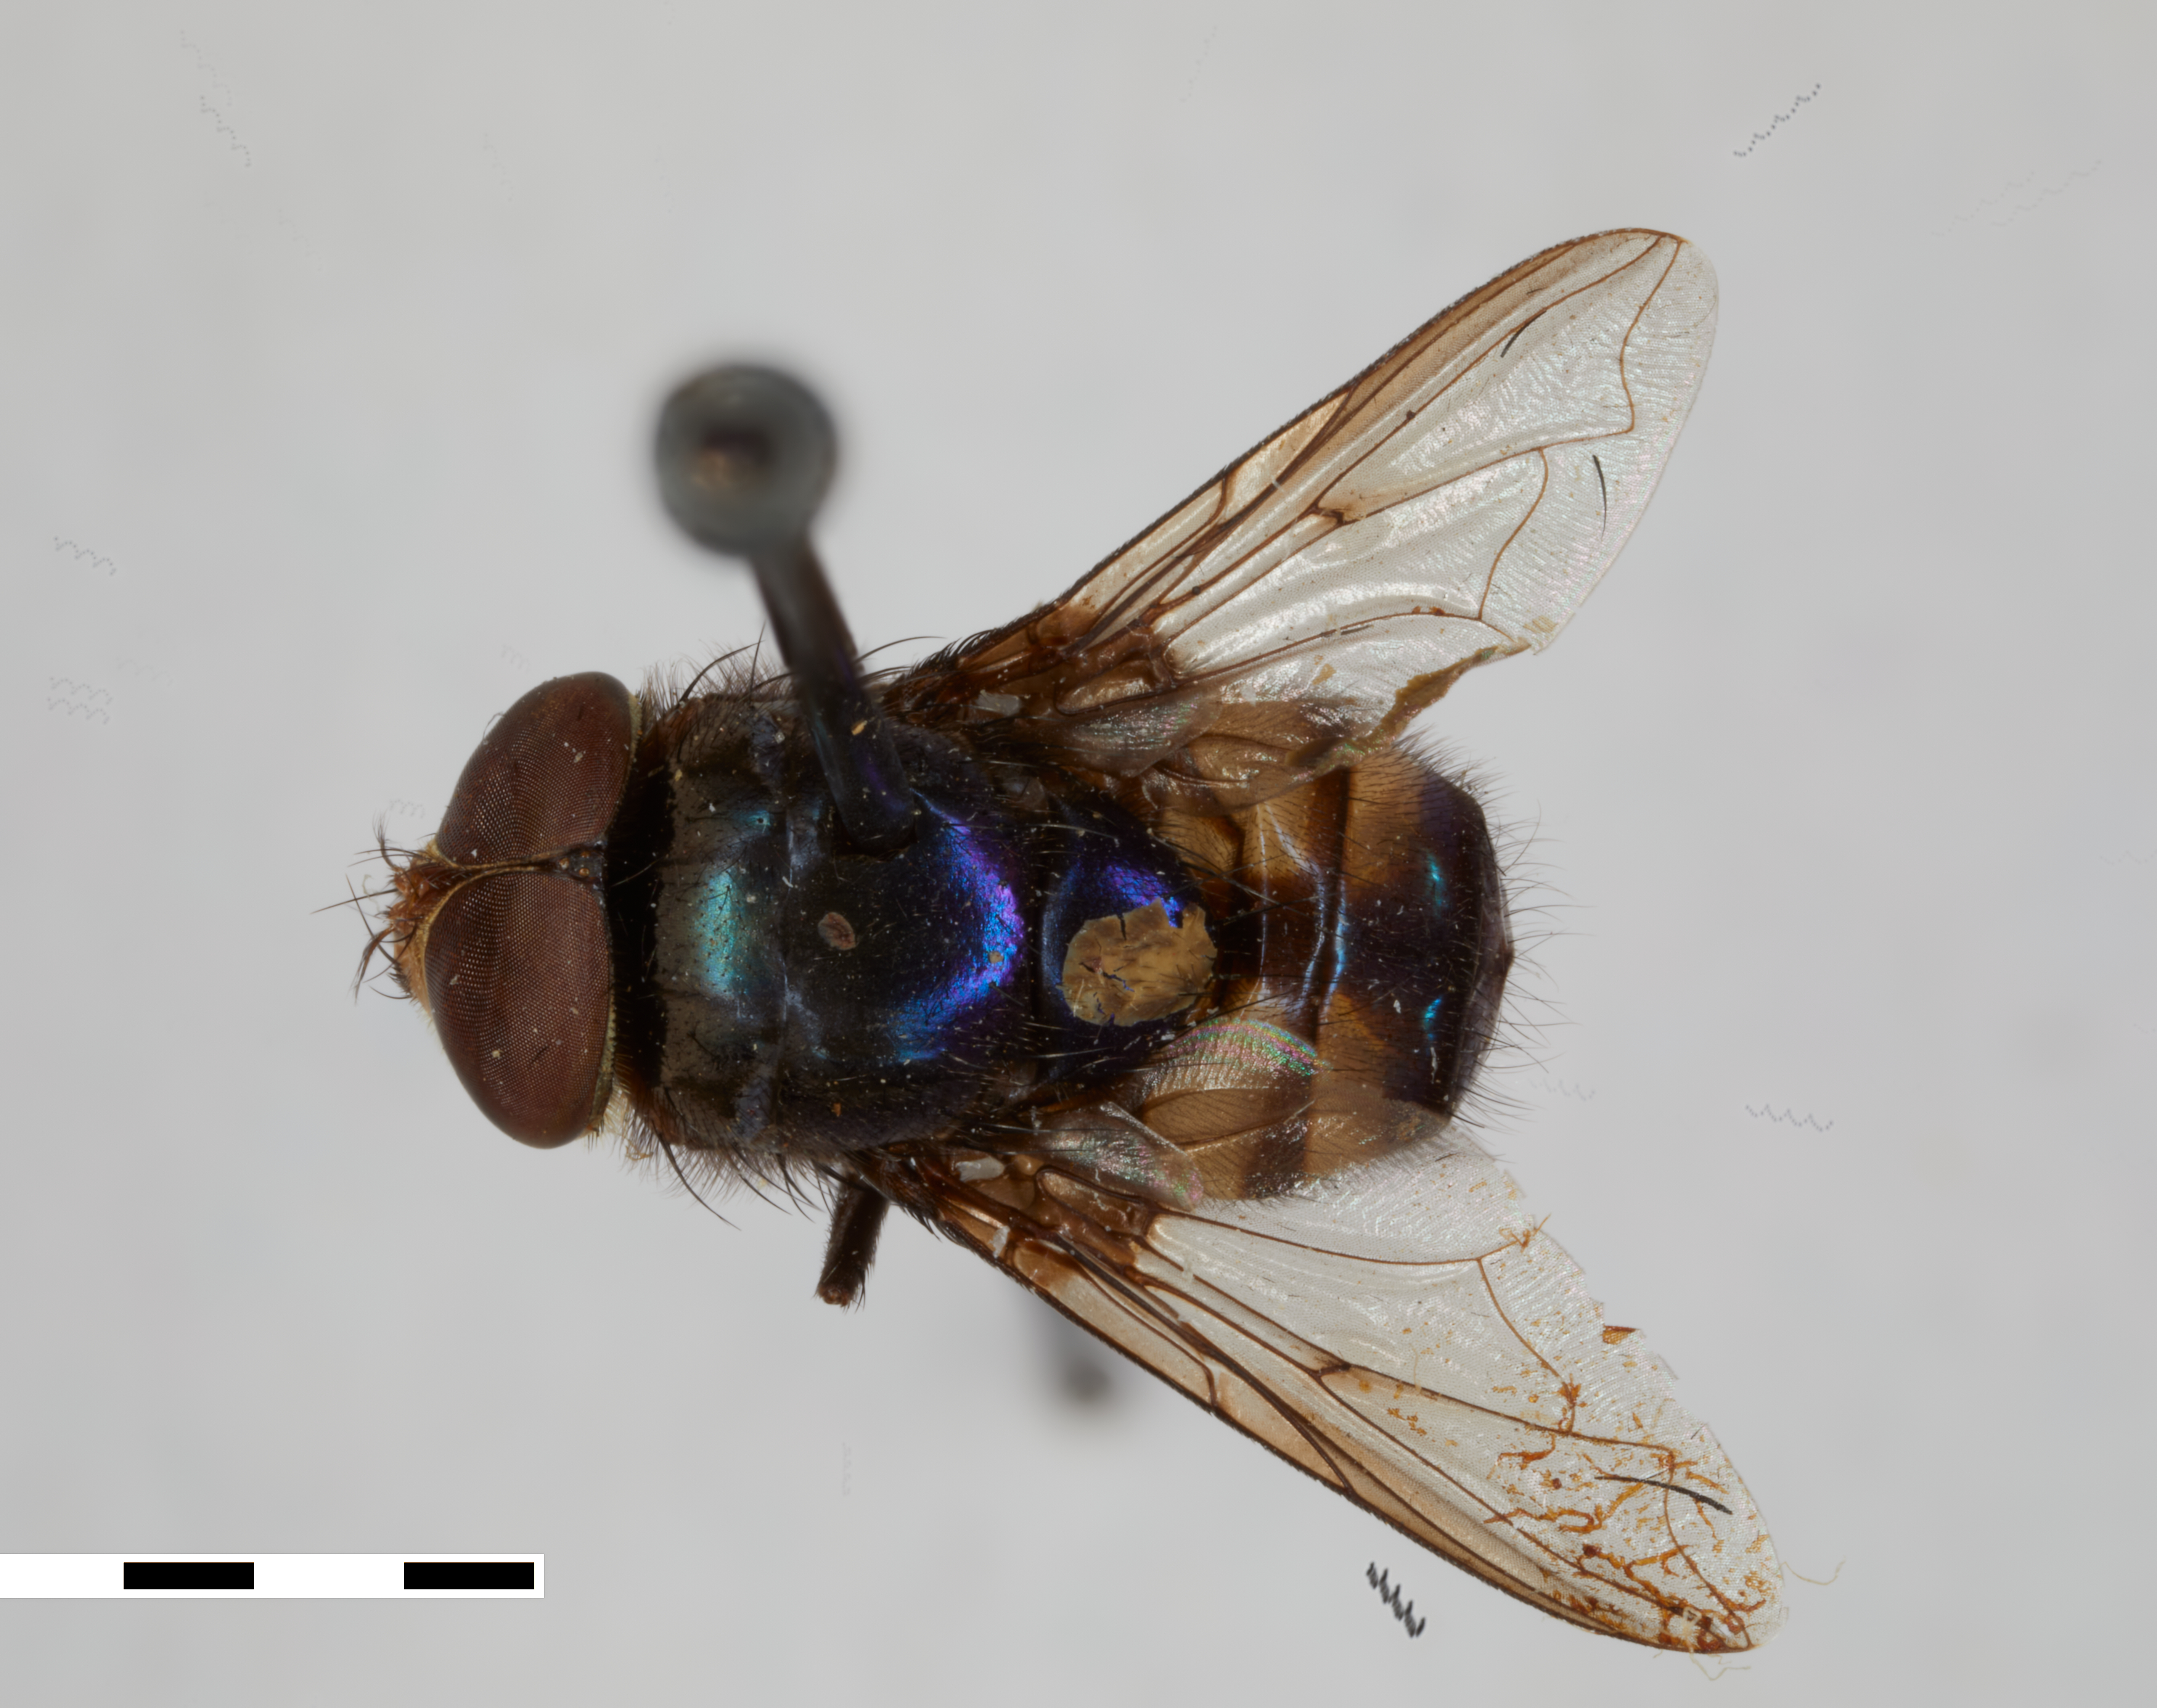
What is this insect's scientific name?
Eucompsomyia sabroskyi
